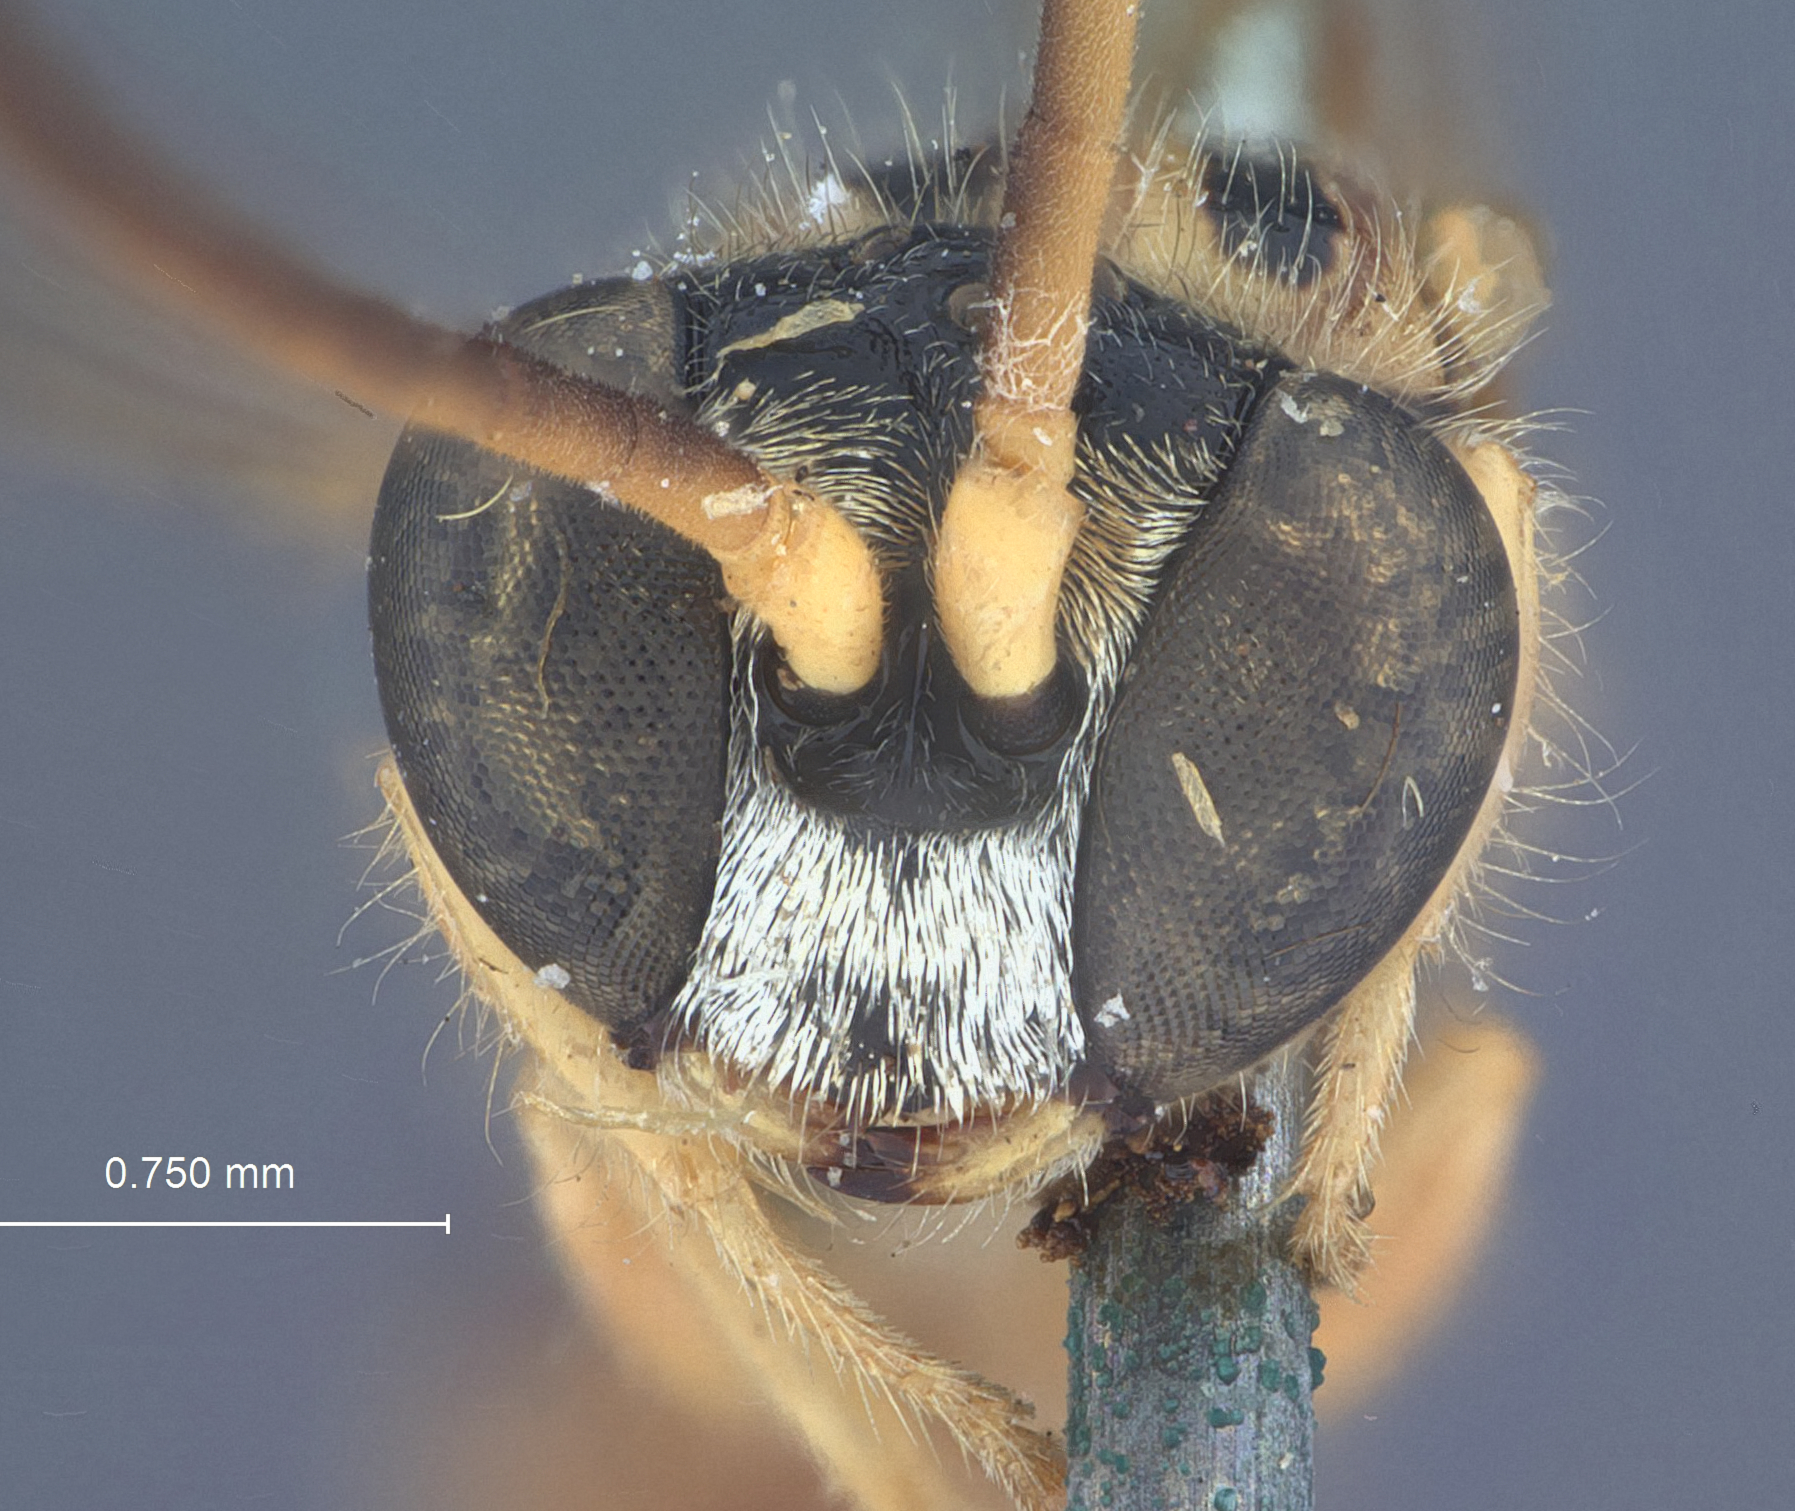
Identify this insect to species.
Diodontus filicornis
